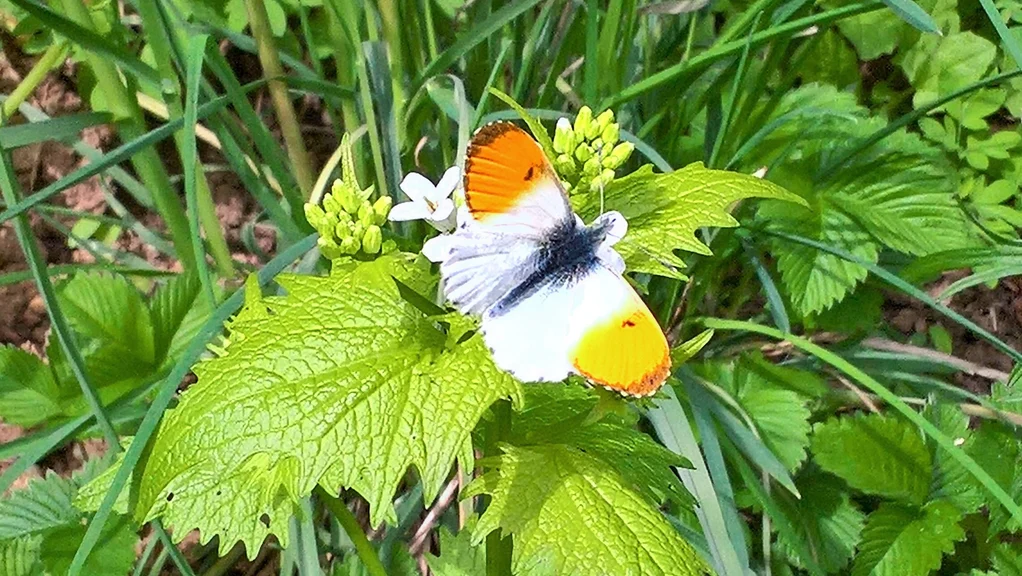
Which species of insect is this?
Anthocharis cardamines
